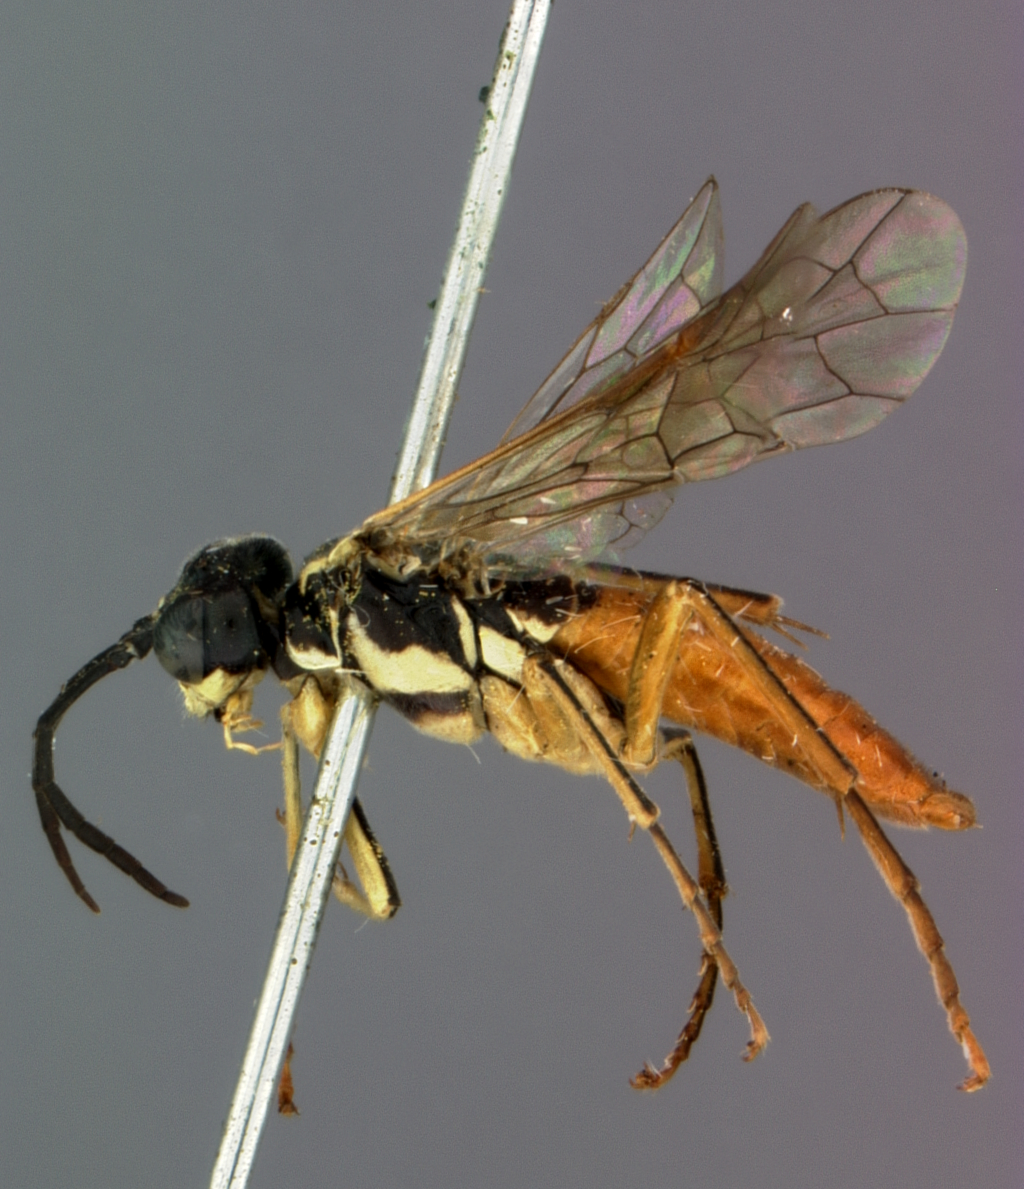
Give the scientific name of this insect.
Tenthredo messicaeformis
